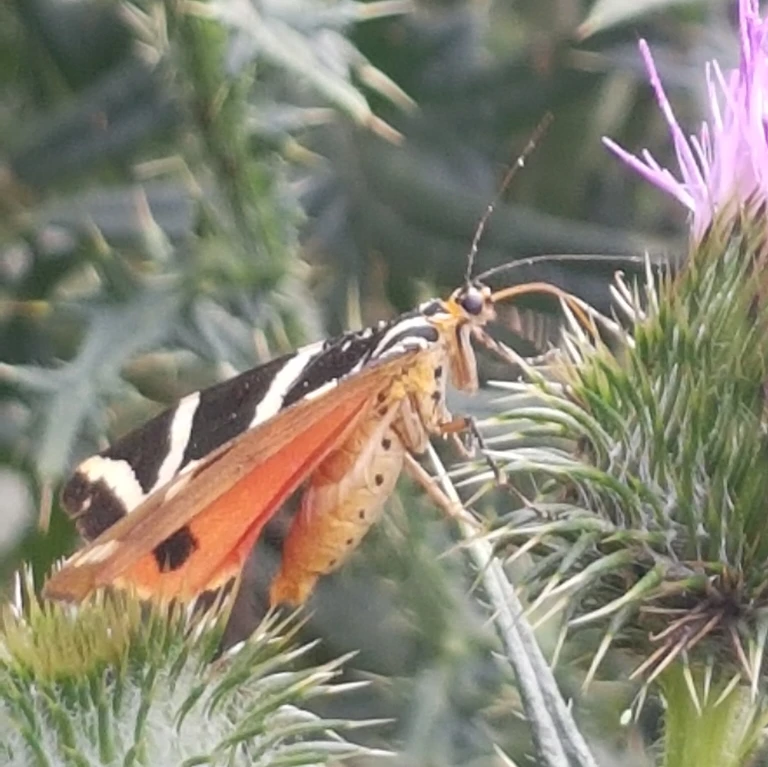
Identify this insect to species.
Euplagia quadripunctaria
